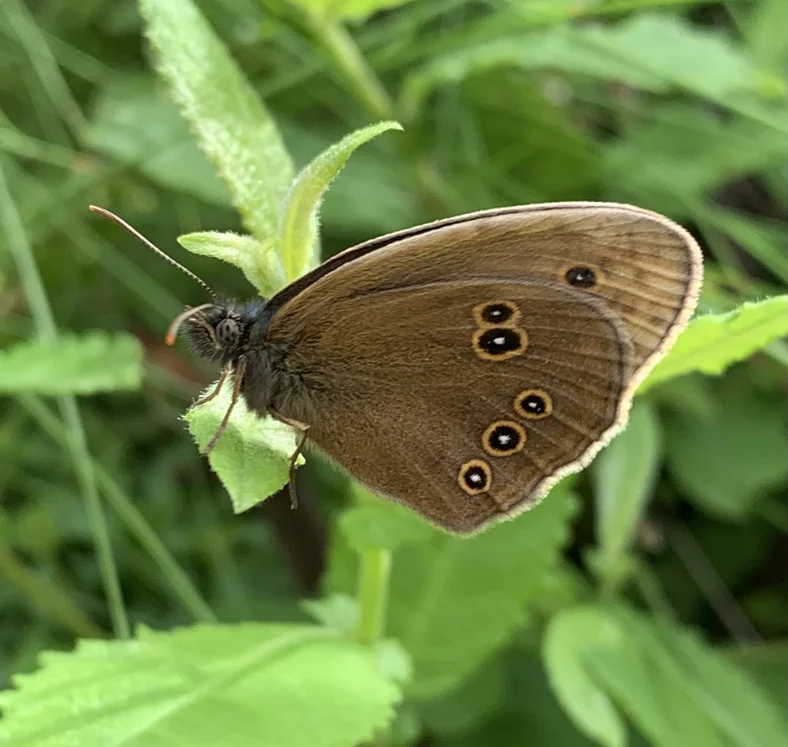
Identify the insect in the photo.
Aphantopus hyperantus
